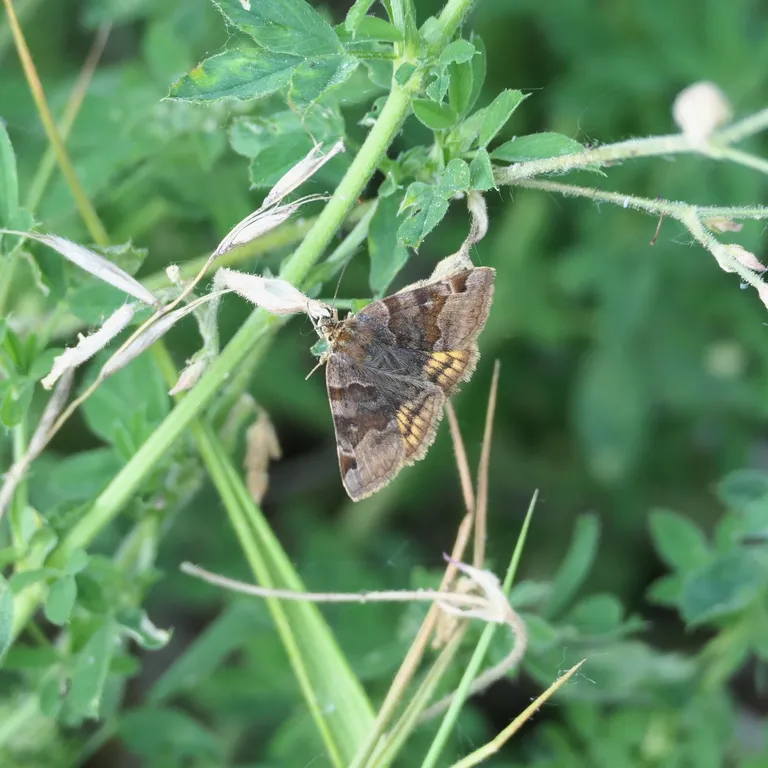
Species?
Euclidia glyphica
